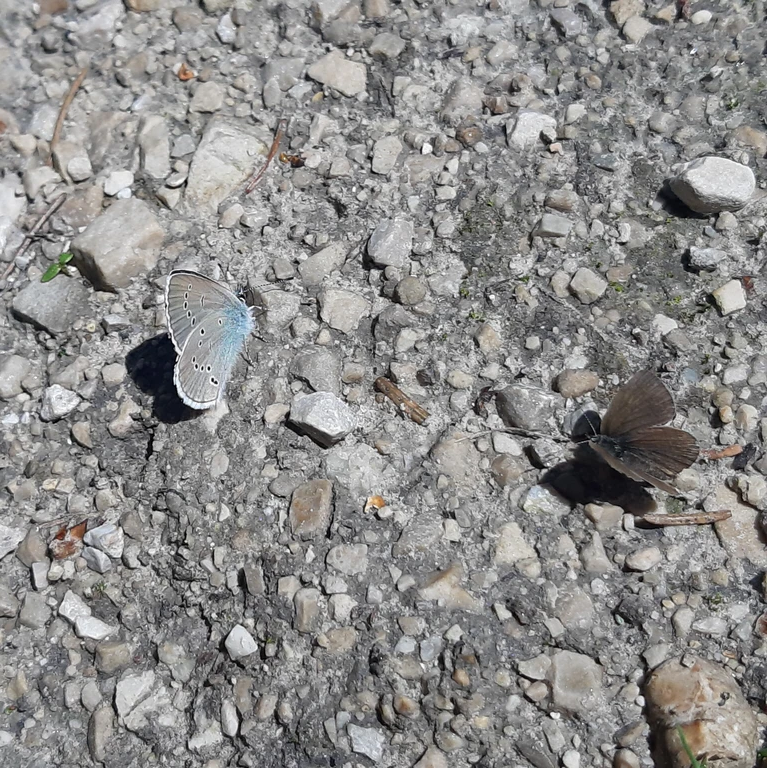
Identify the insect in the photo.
Cyaniris semiargus
